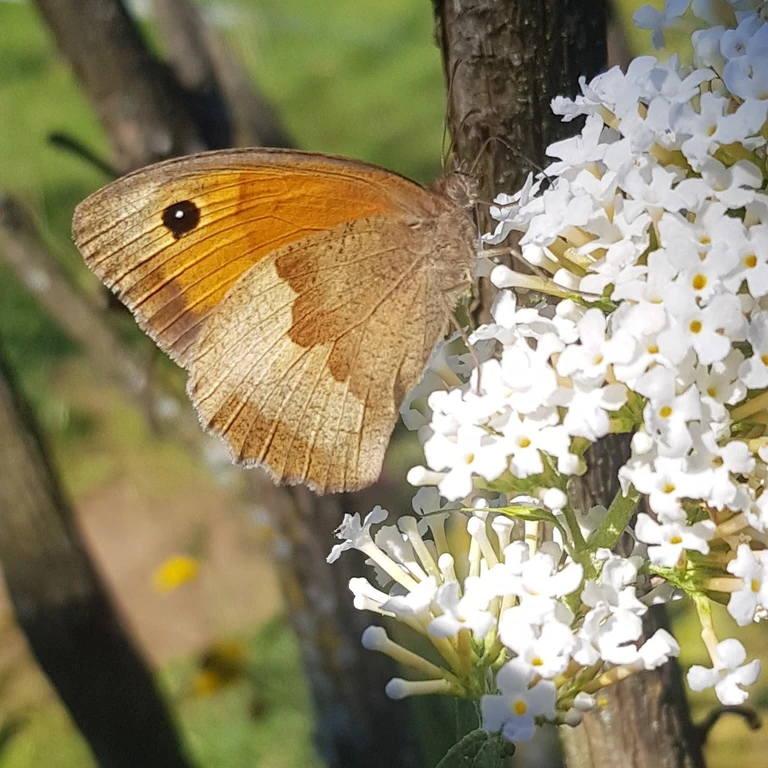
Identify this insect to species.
Maniola jurtina
